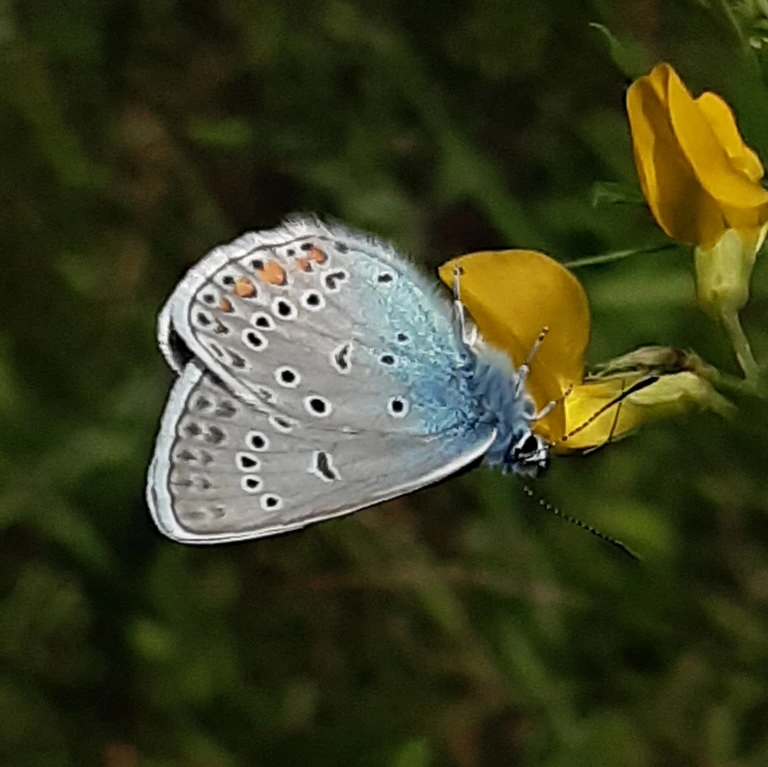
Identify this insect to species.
Polyommatus amandus (also Plebejus amanda)
